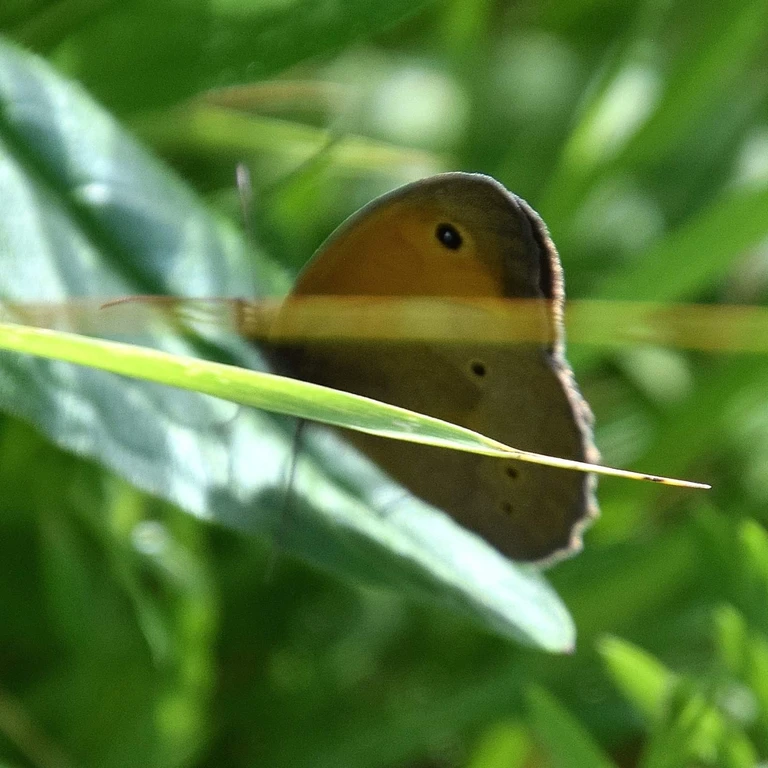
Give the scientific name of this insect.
Maniola jurtina
